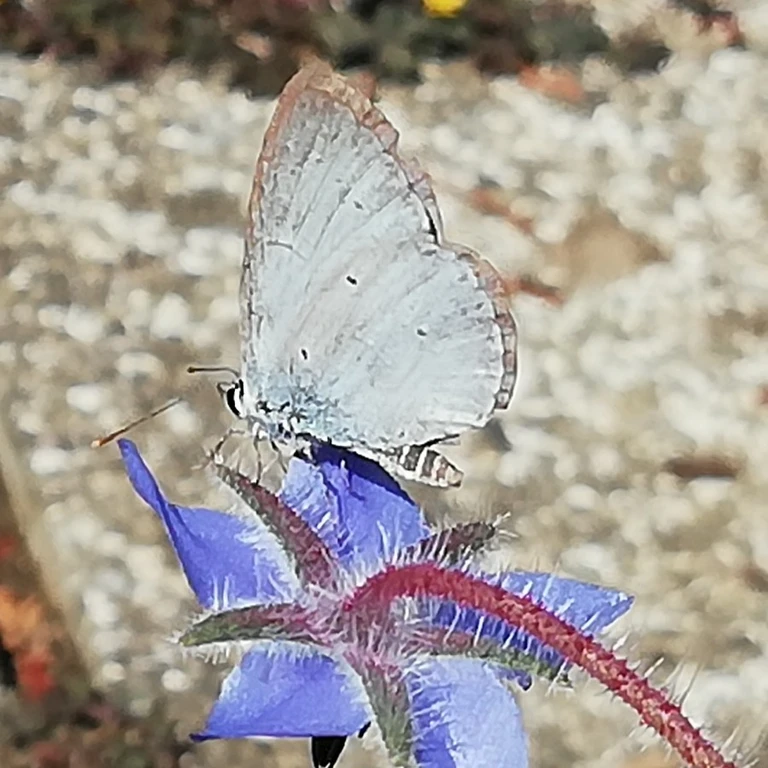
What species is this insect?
Celastrina argiolus
